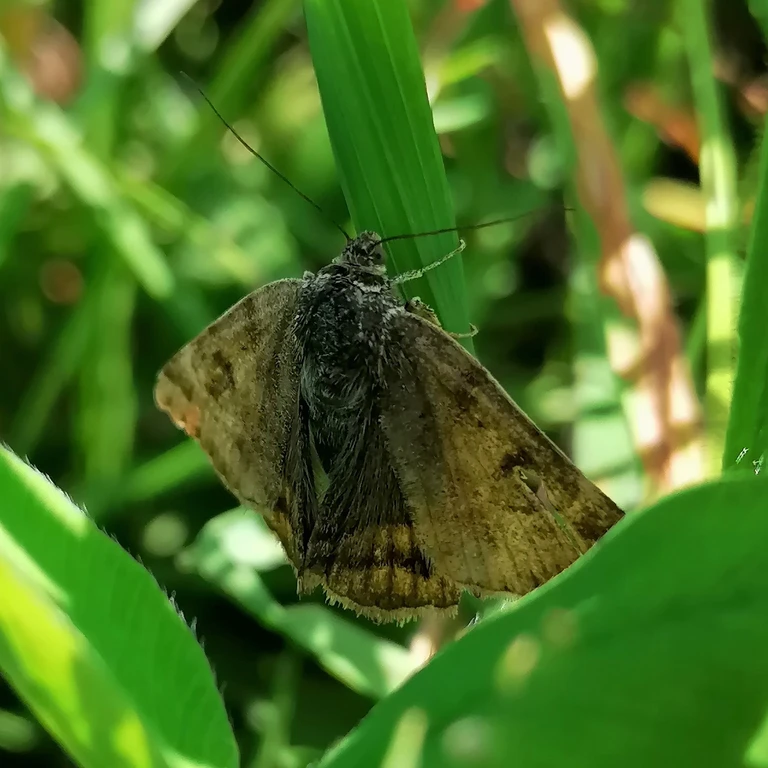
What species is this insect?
Euclidia glyphica
